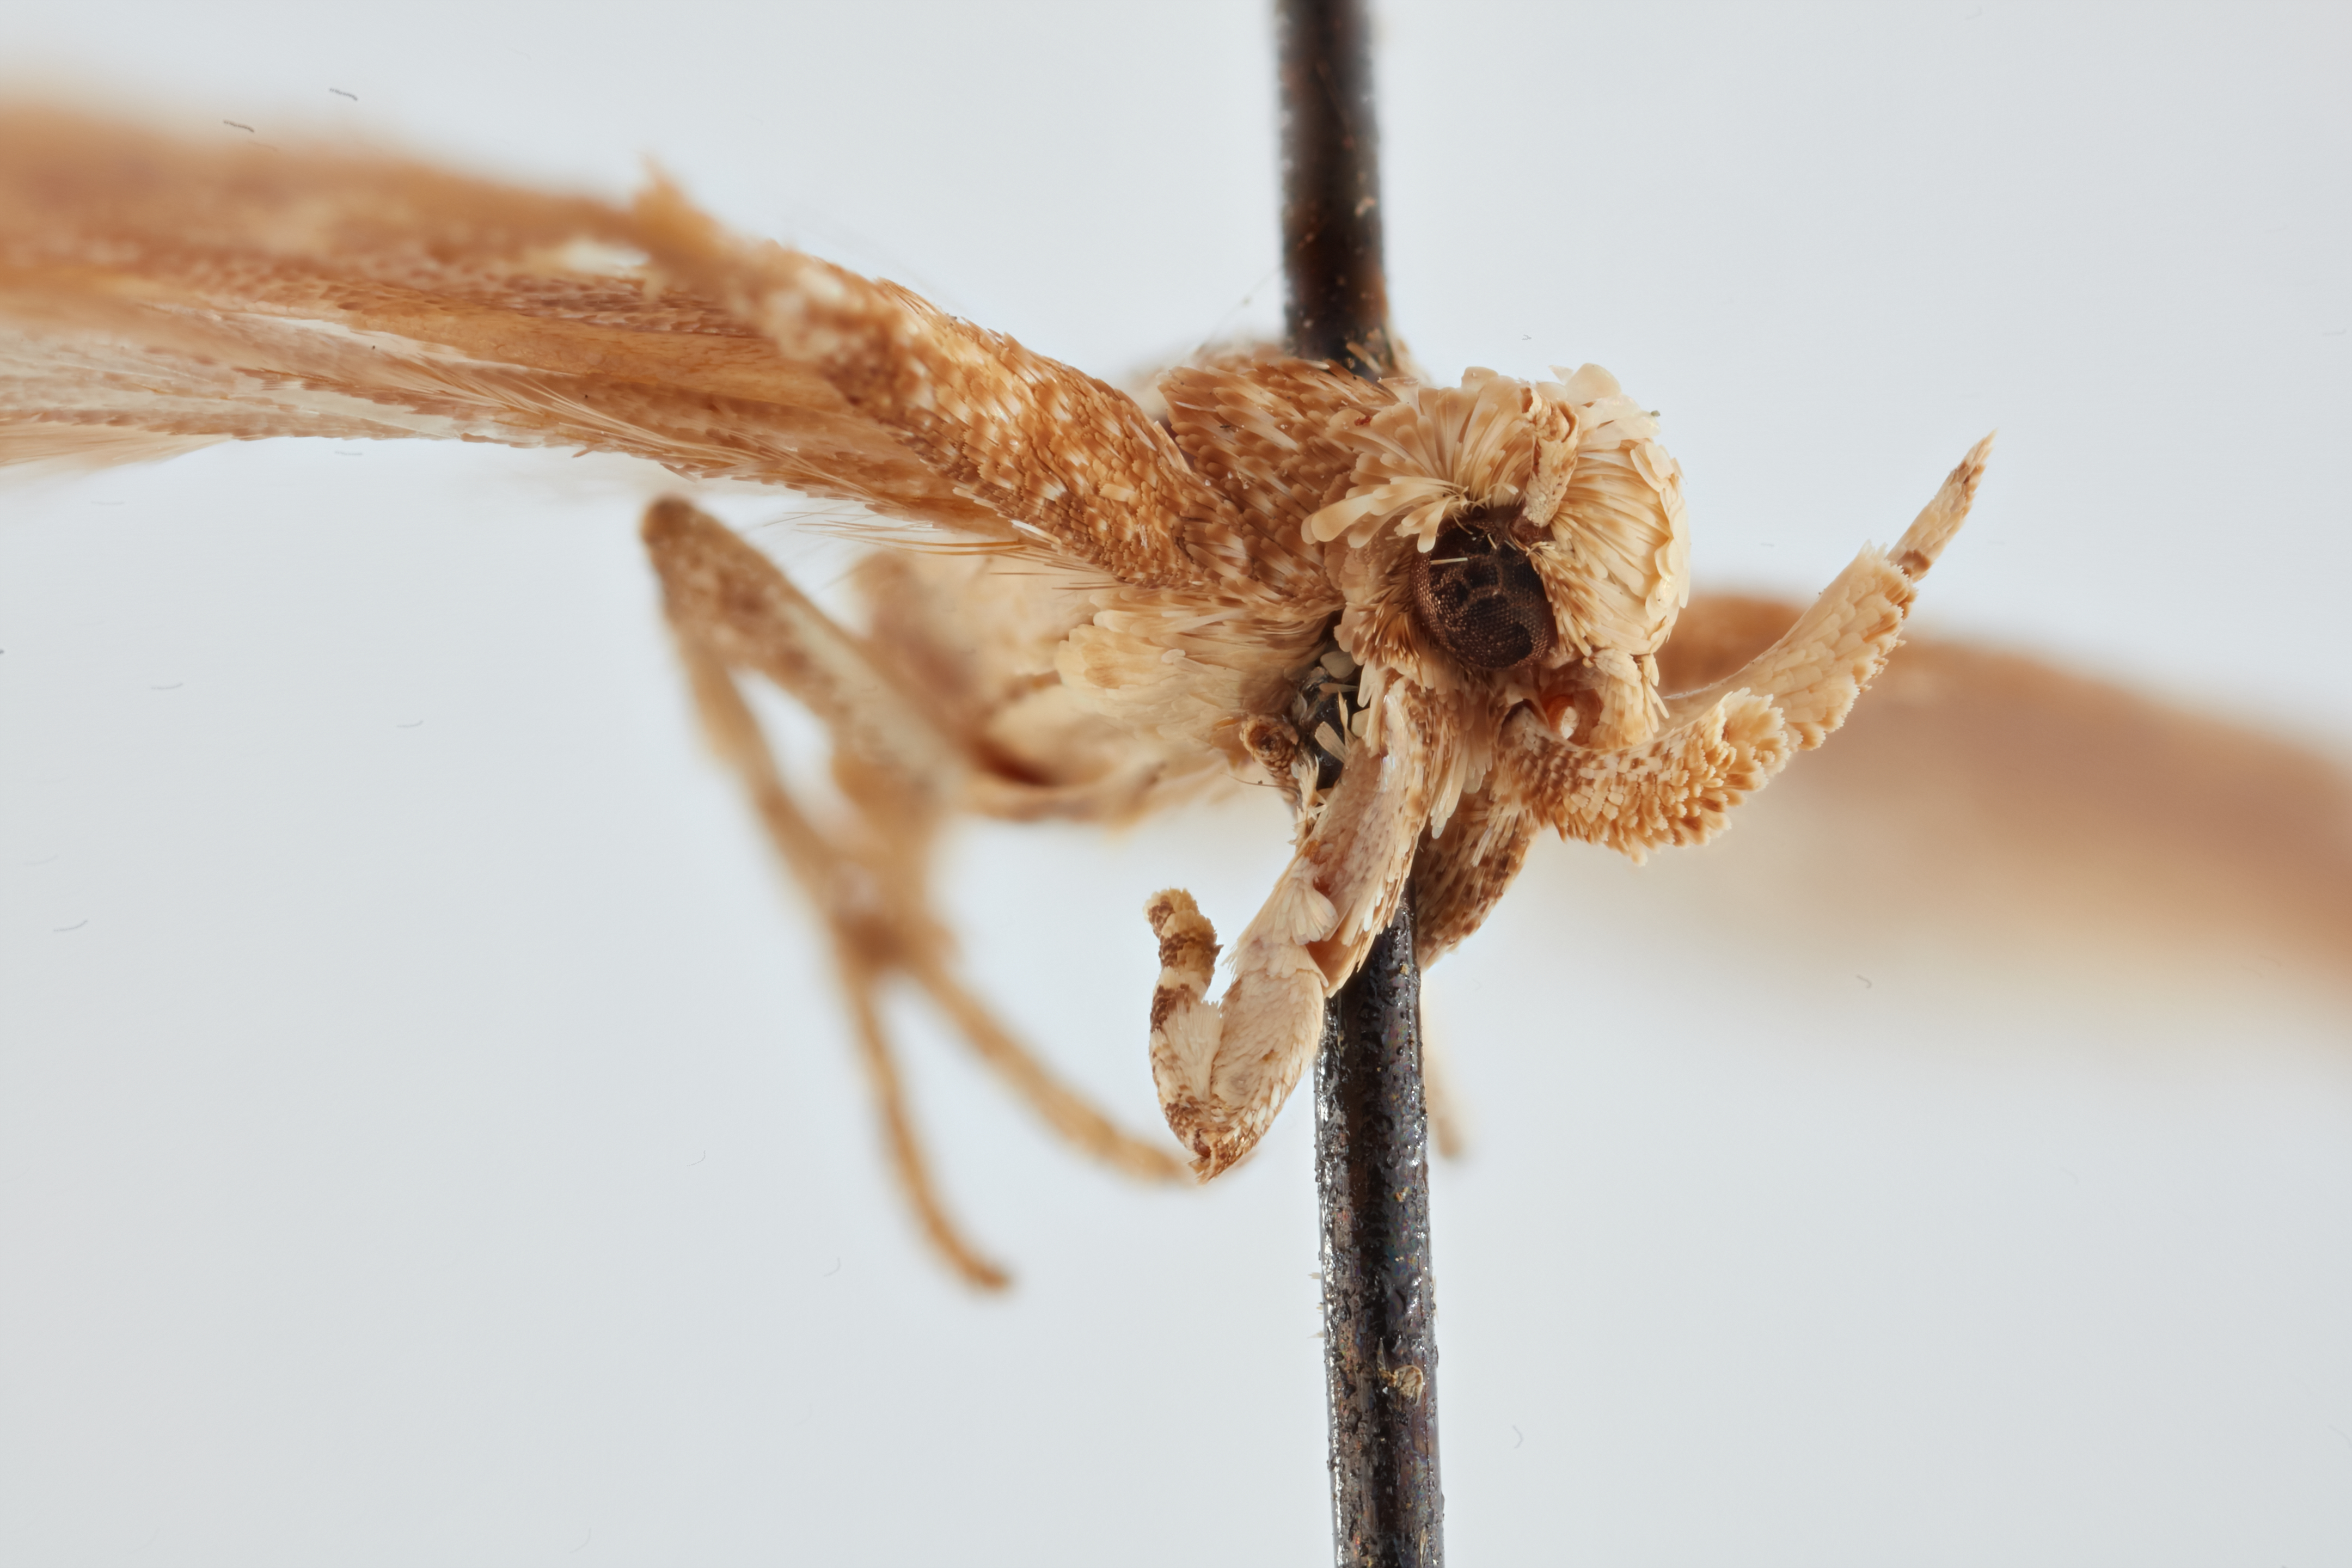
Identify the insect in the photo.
Scrobipalpa aptatella
